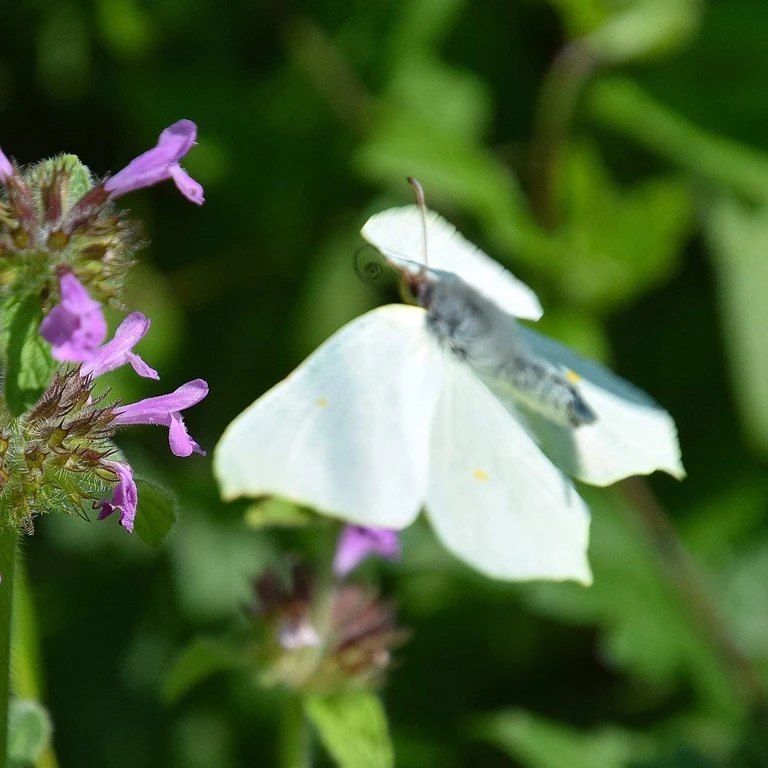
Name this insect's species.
Gonepteryx rhamni
